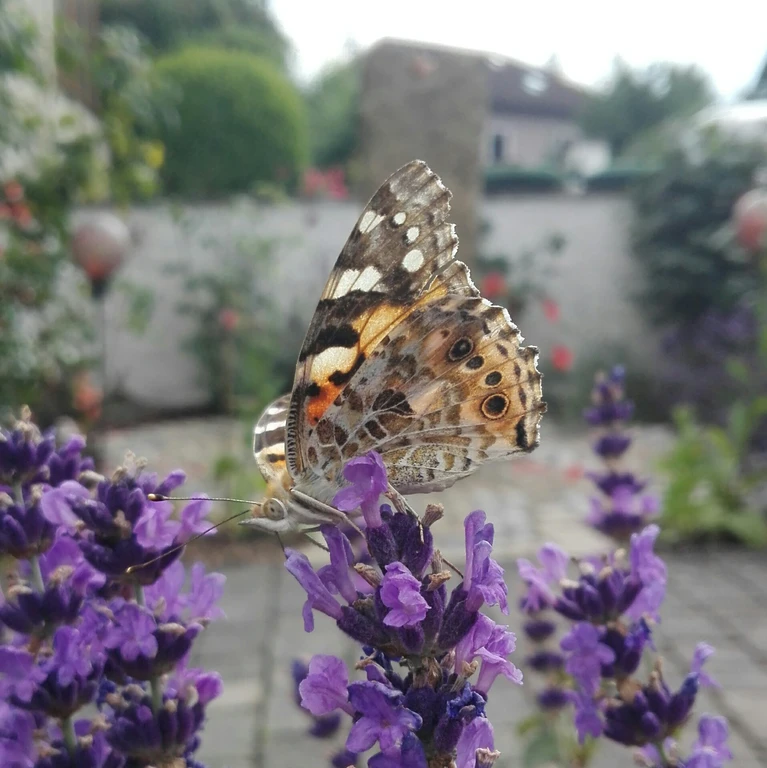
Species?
Vanessa cardui
